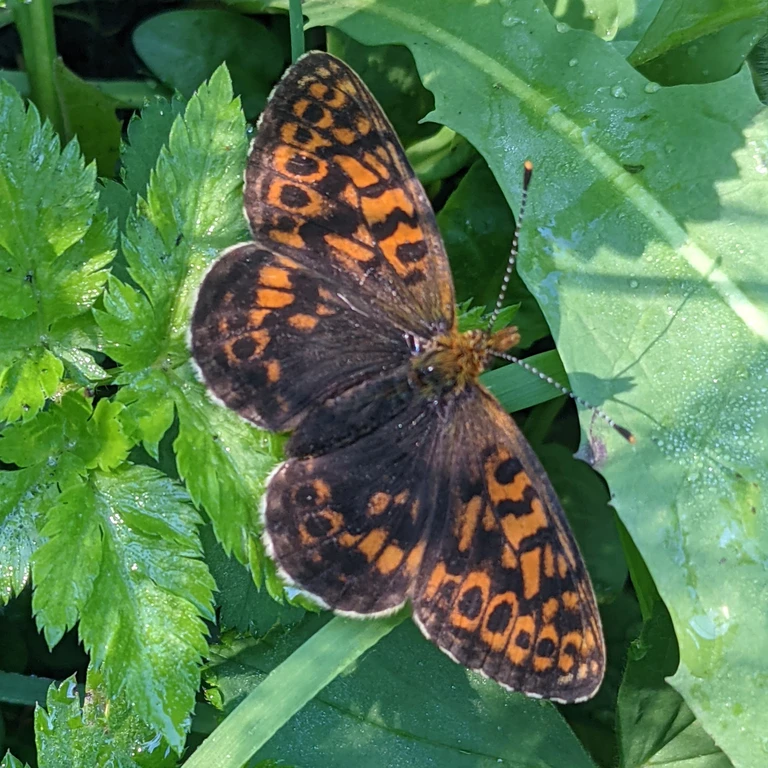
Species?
Boloria thore
